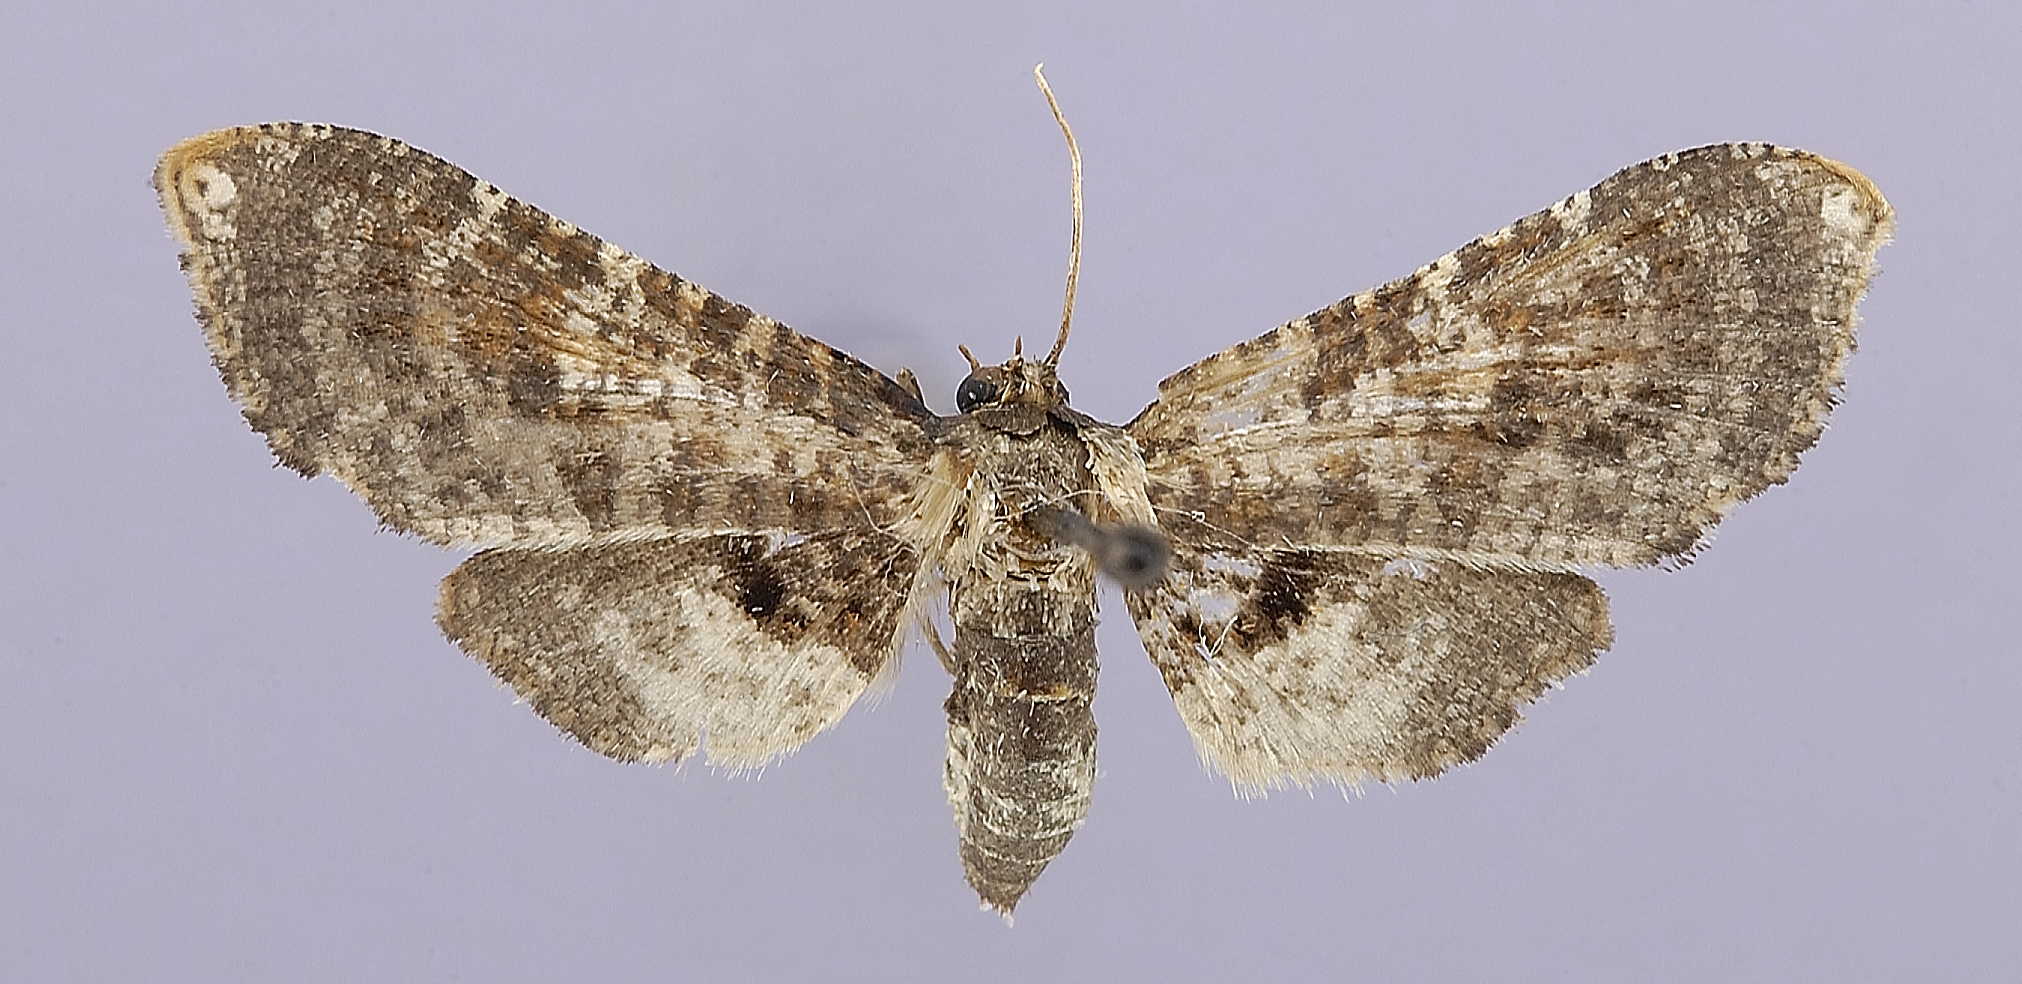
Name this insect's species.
Siculodes postponens
